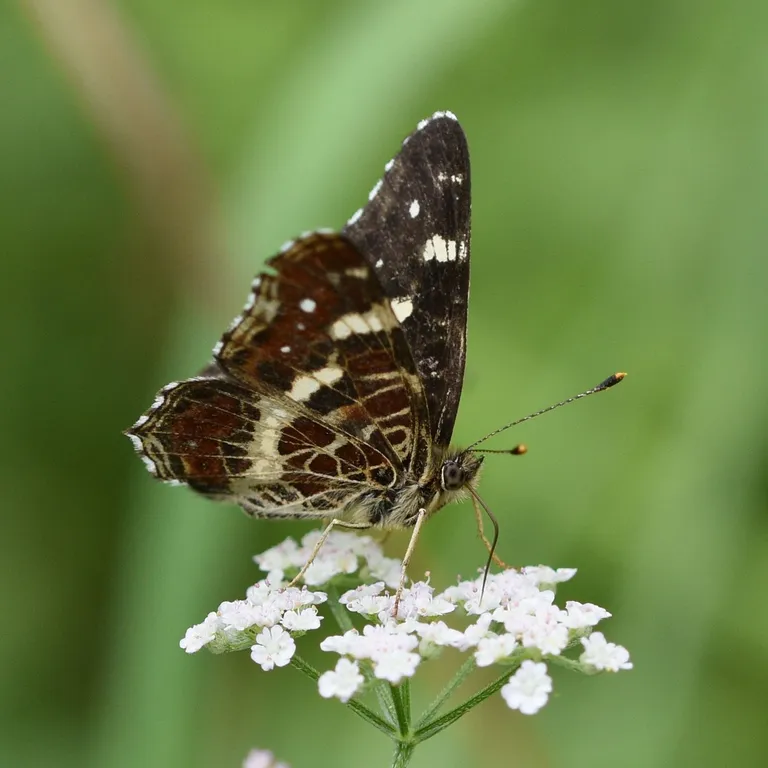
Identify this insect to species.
Araschnia levana
